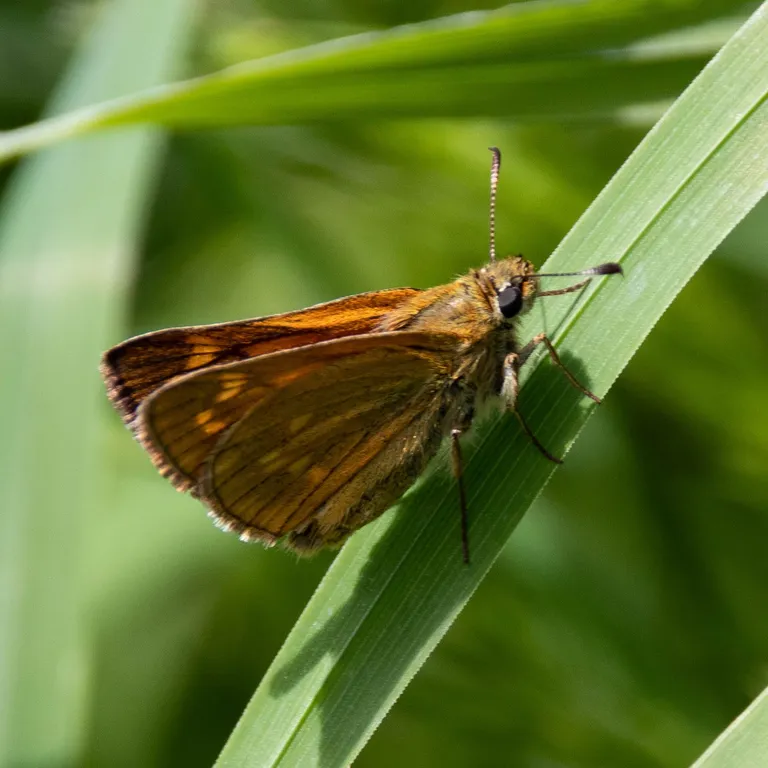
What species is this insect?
Ochlodes sylvanus (also Ochlodes venata)
